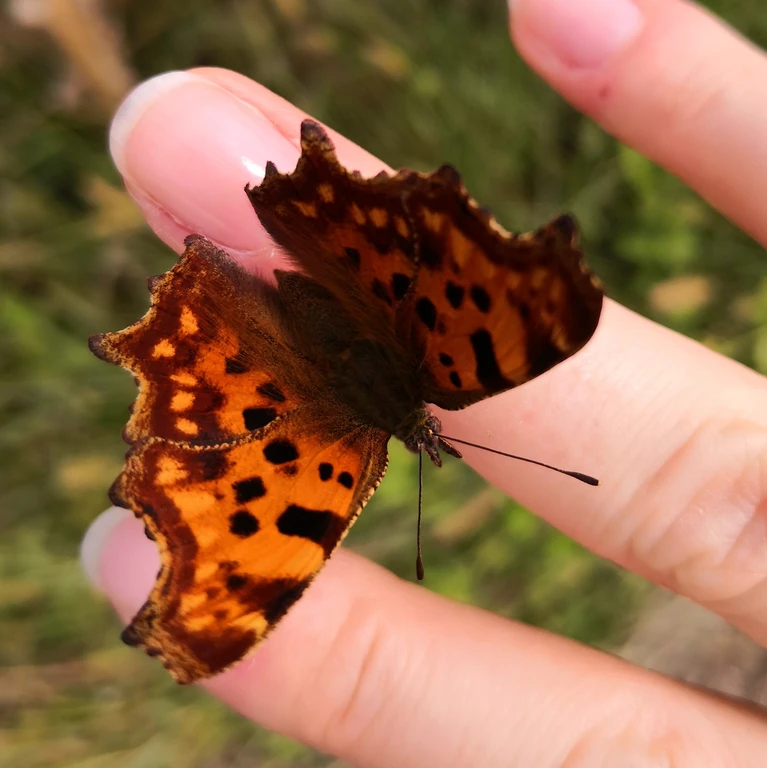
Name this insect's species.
Polygonia c-album
